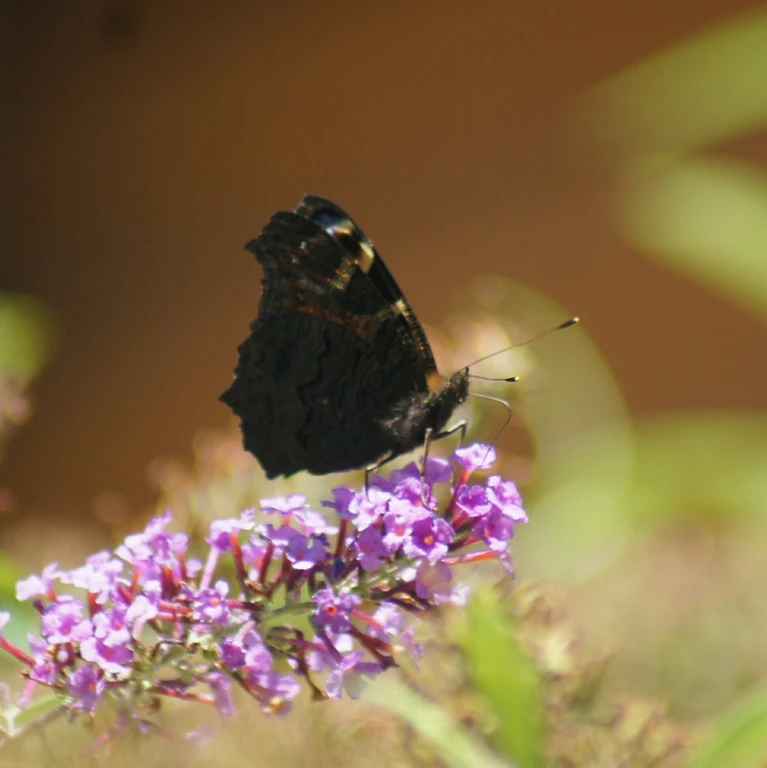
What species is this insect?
Aglais io
